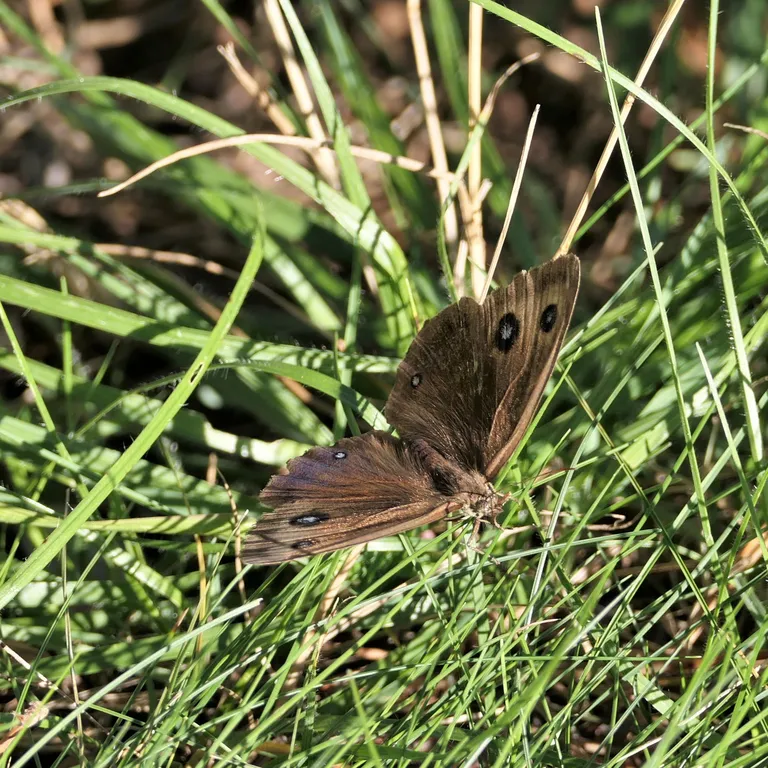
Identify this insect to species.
Minois dryas
